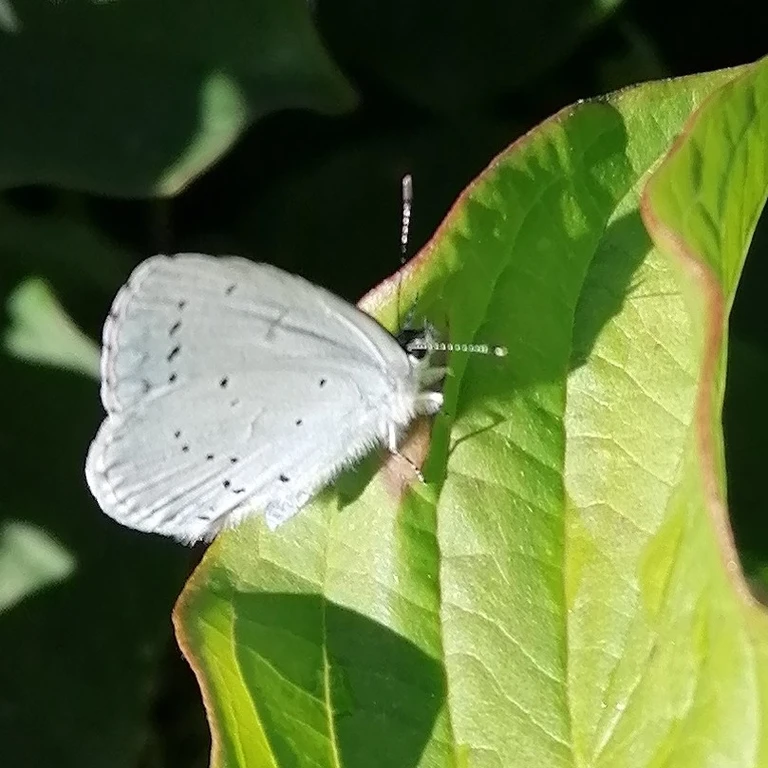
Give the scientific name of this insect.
Celastrina argiolus
